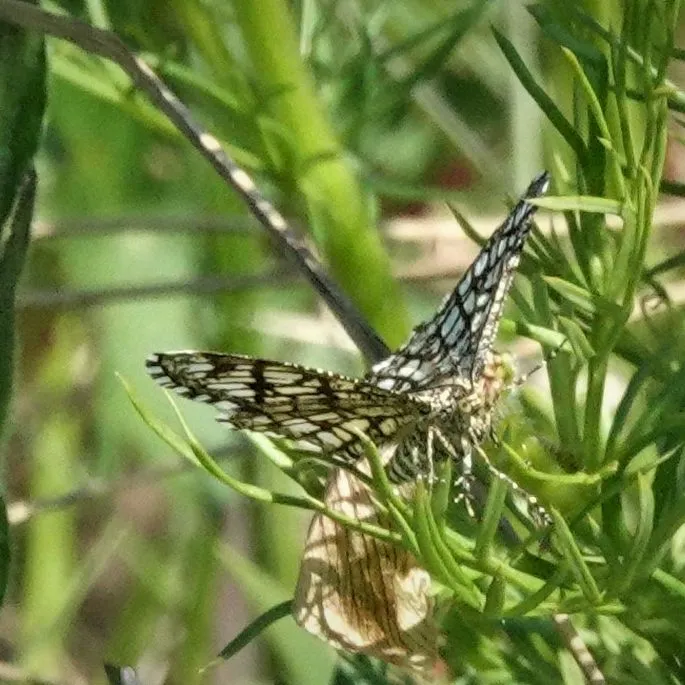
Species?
Chiasmia clathrata
